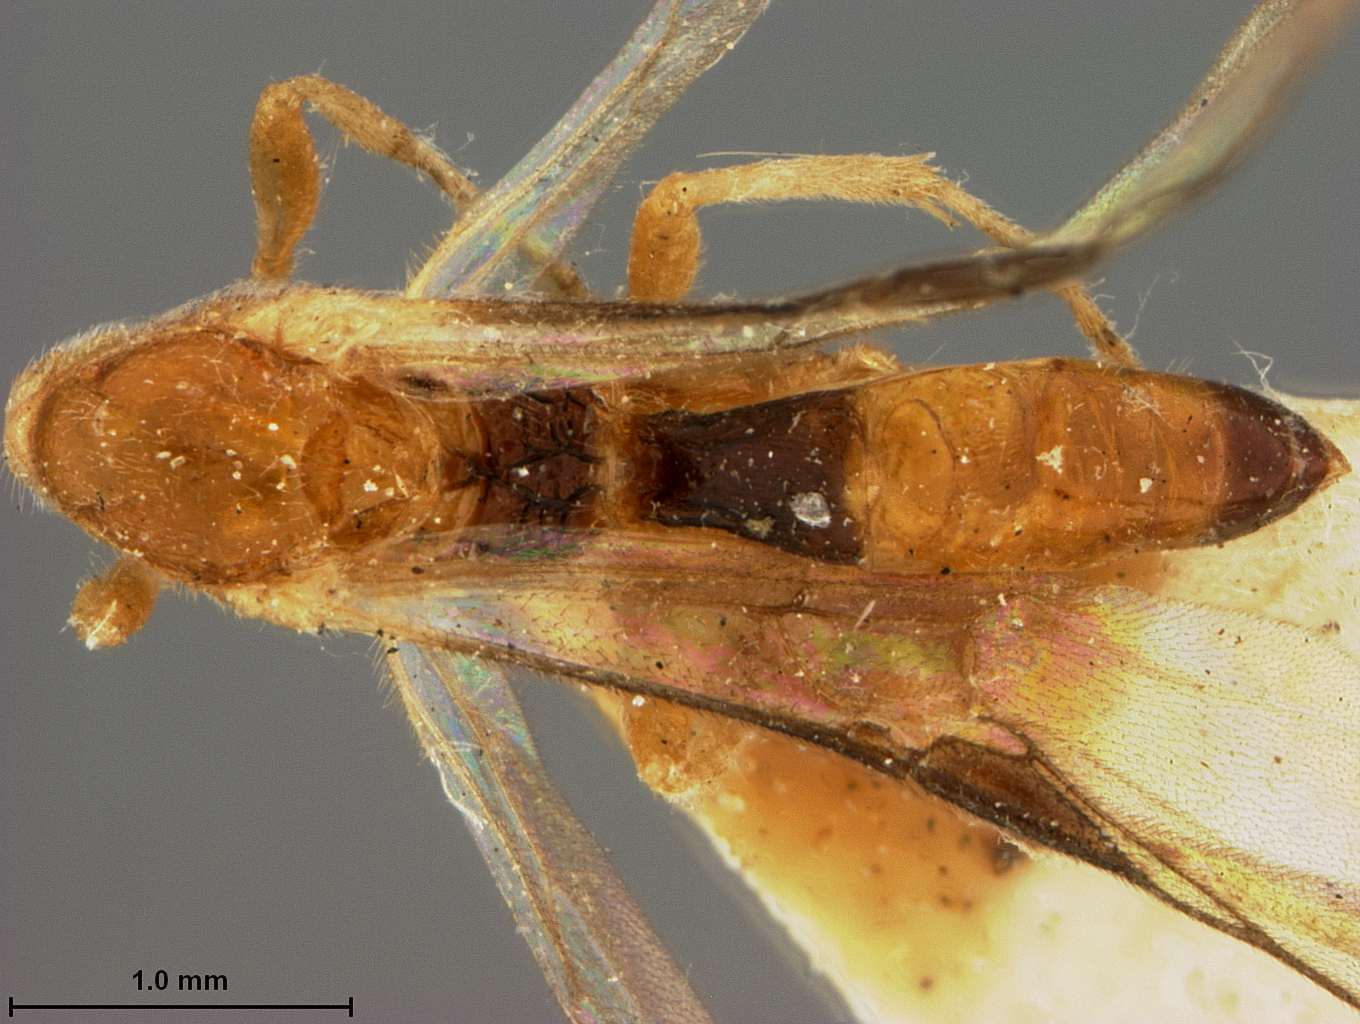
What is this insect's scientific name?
Microdus grapholithae
